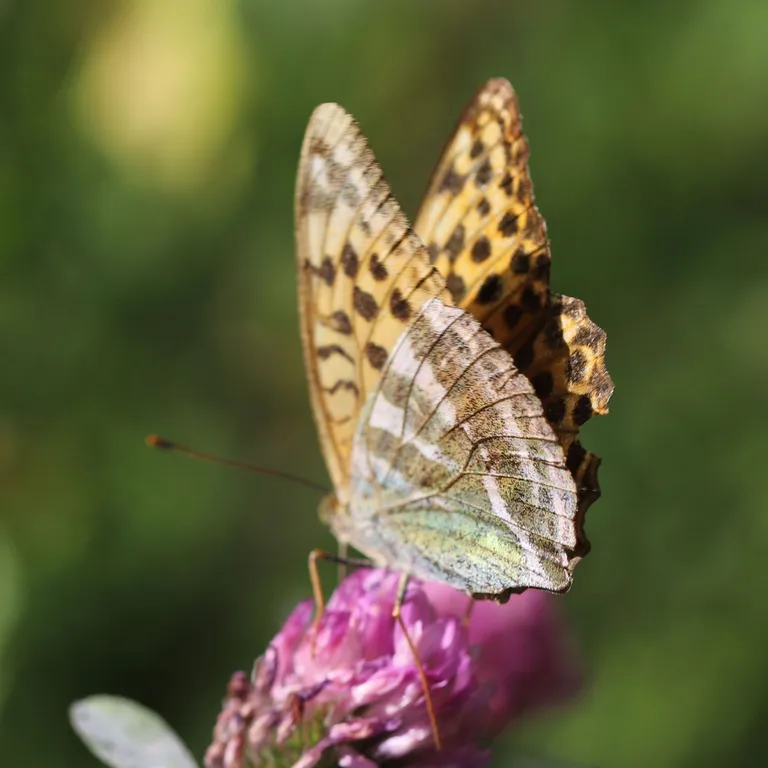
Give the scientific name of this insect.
Argynnis paphia
